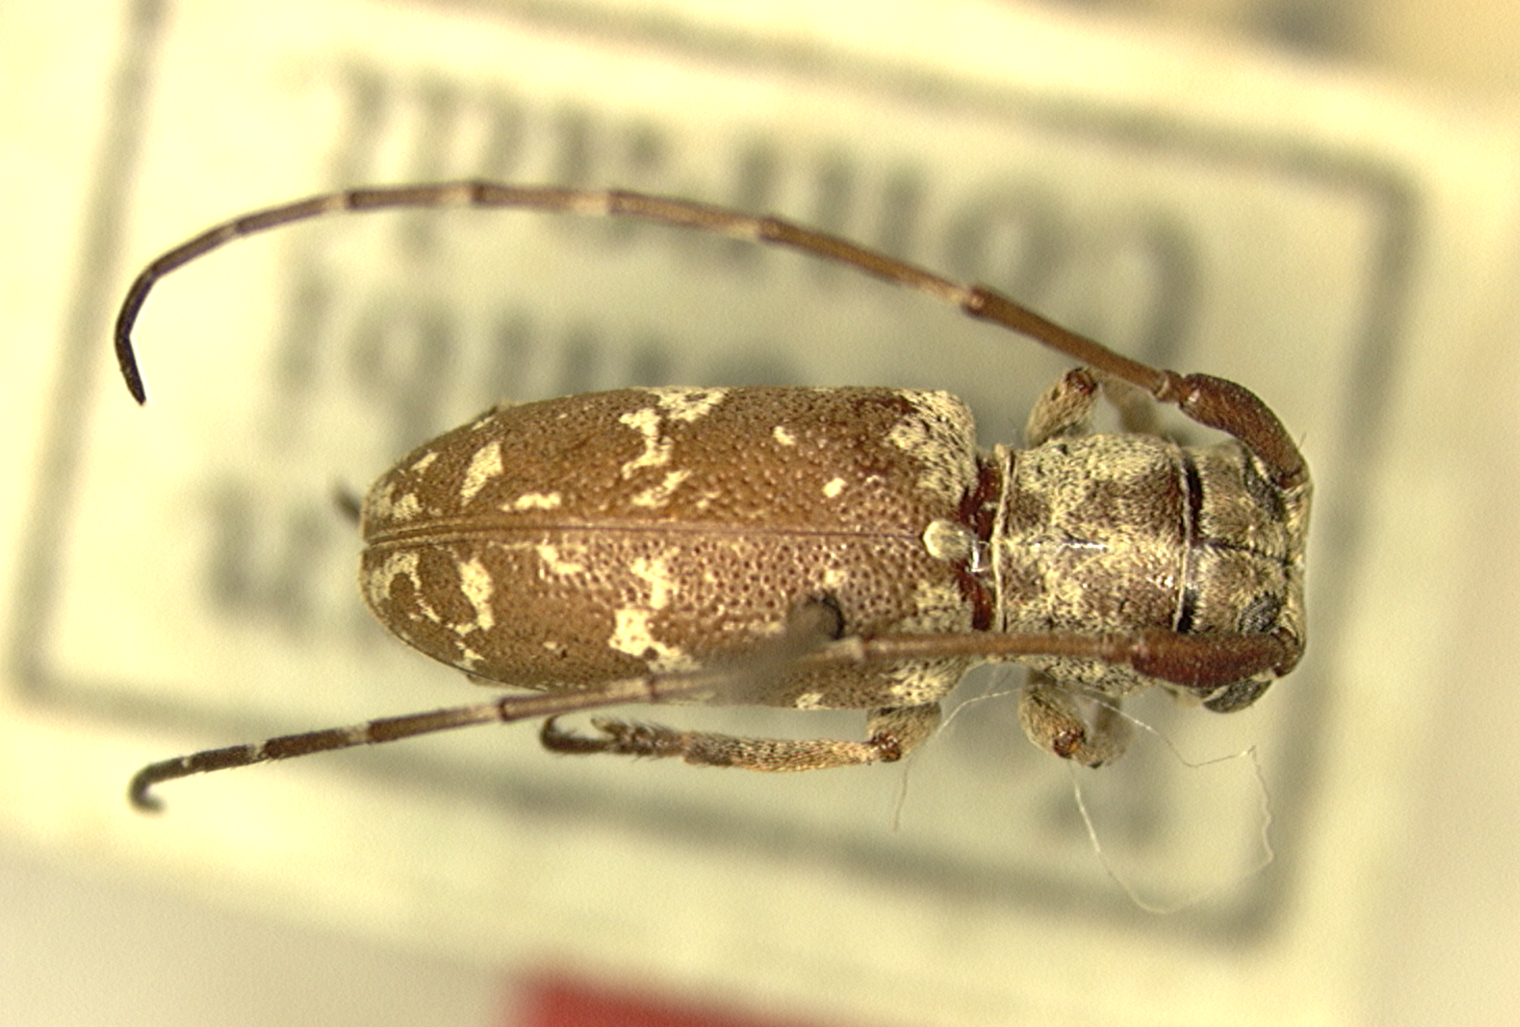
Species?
Parabangalaia strandiella
